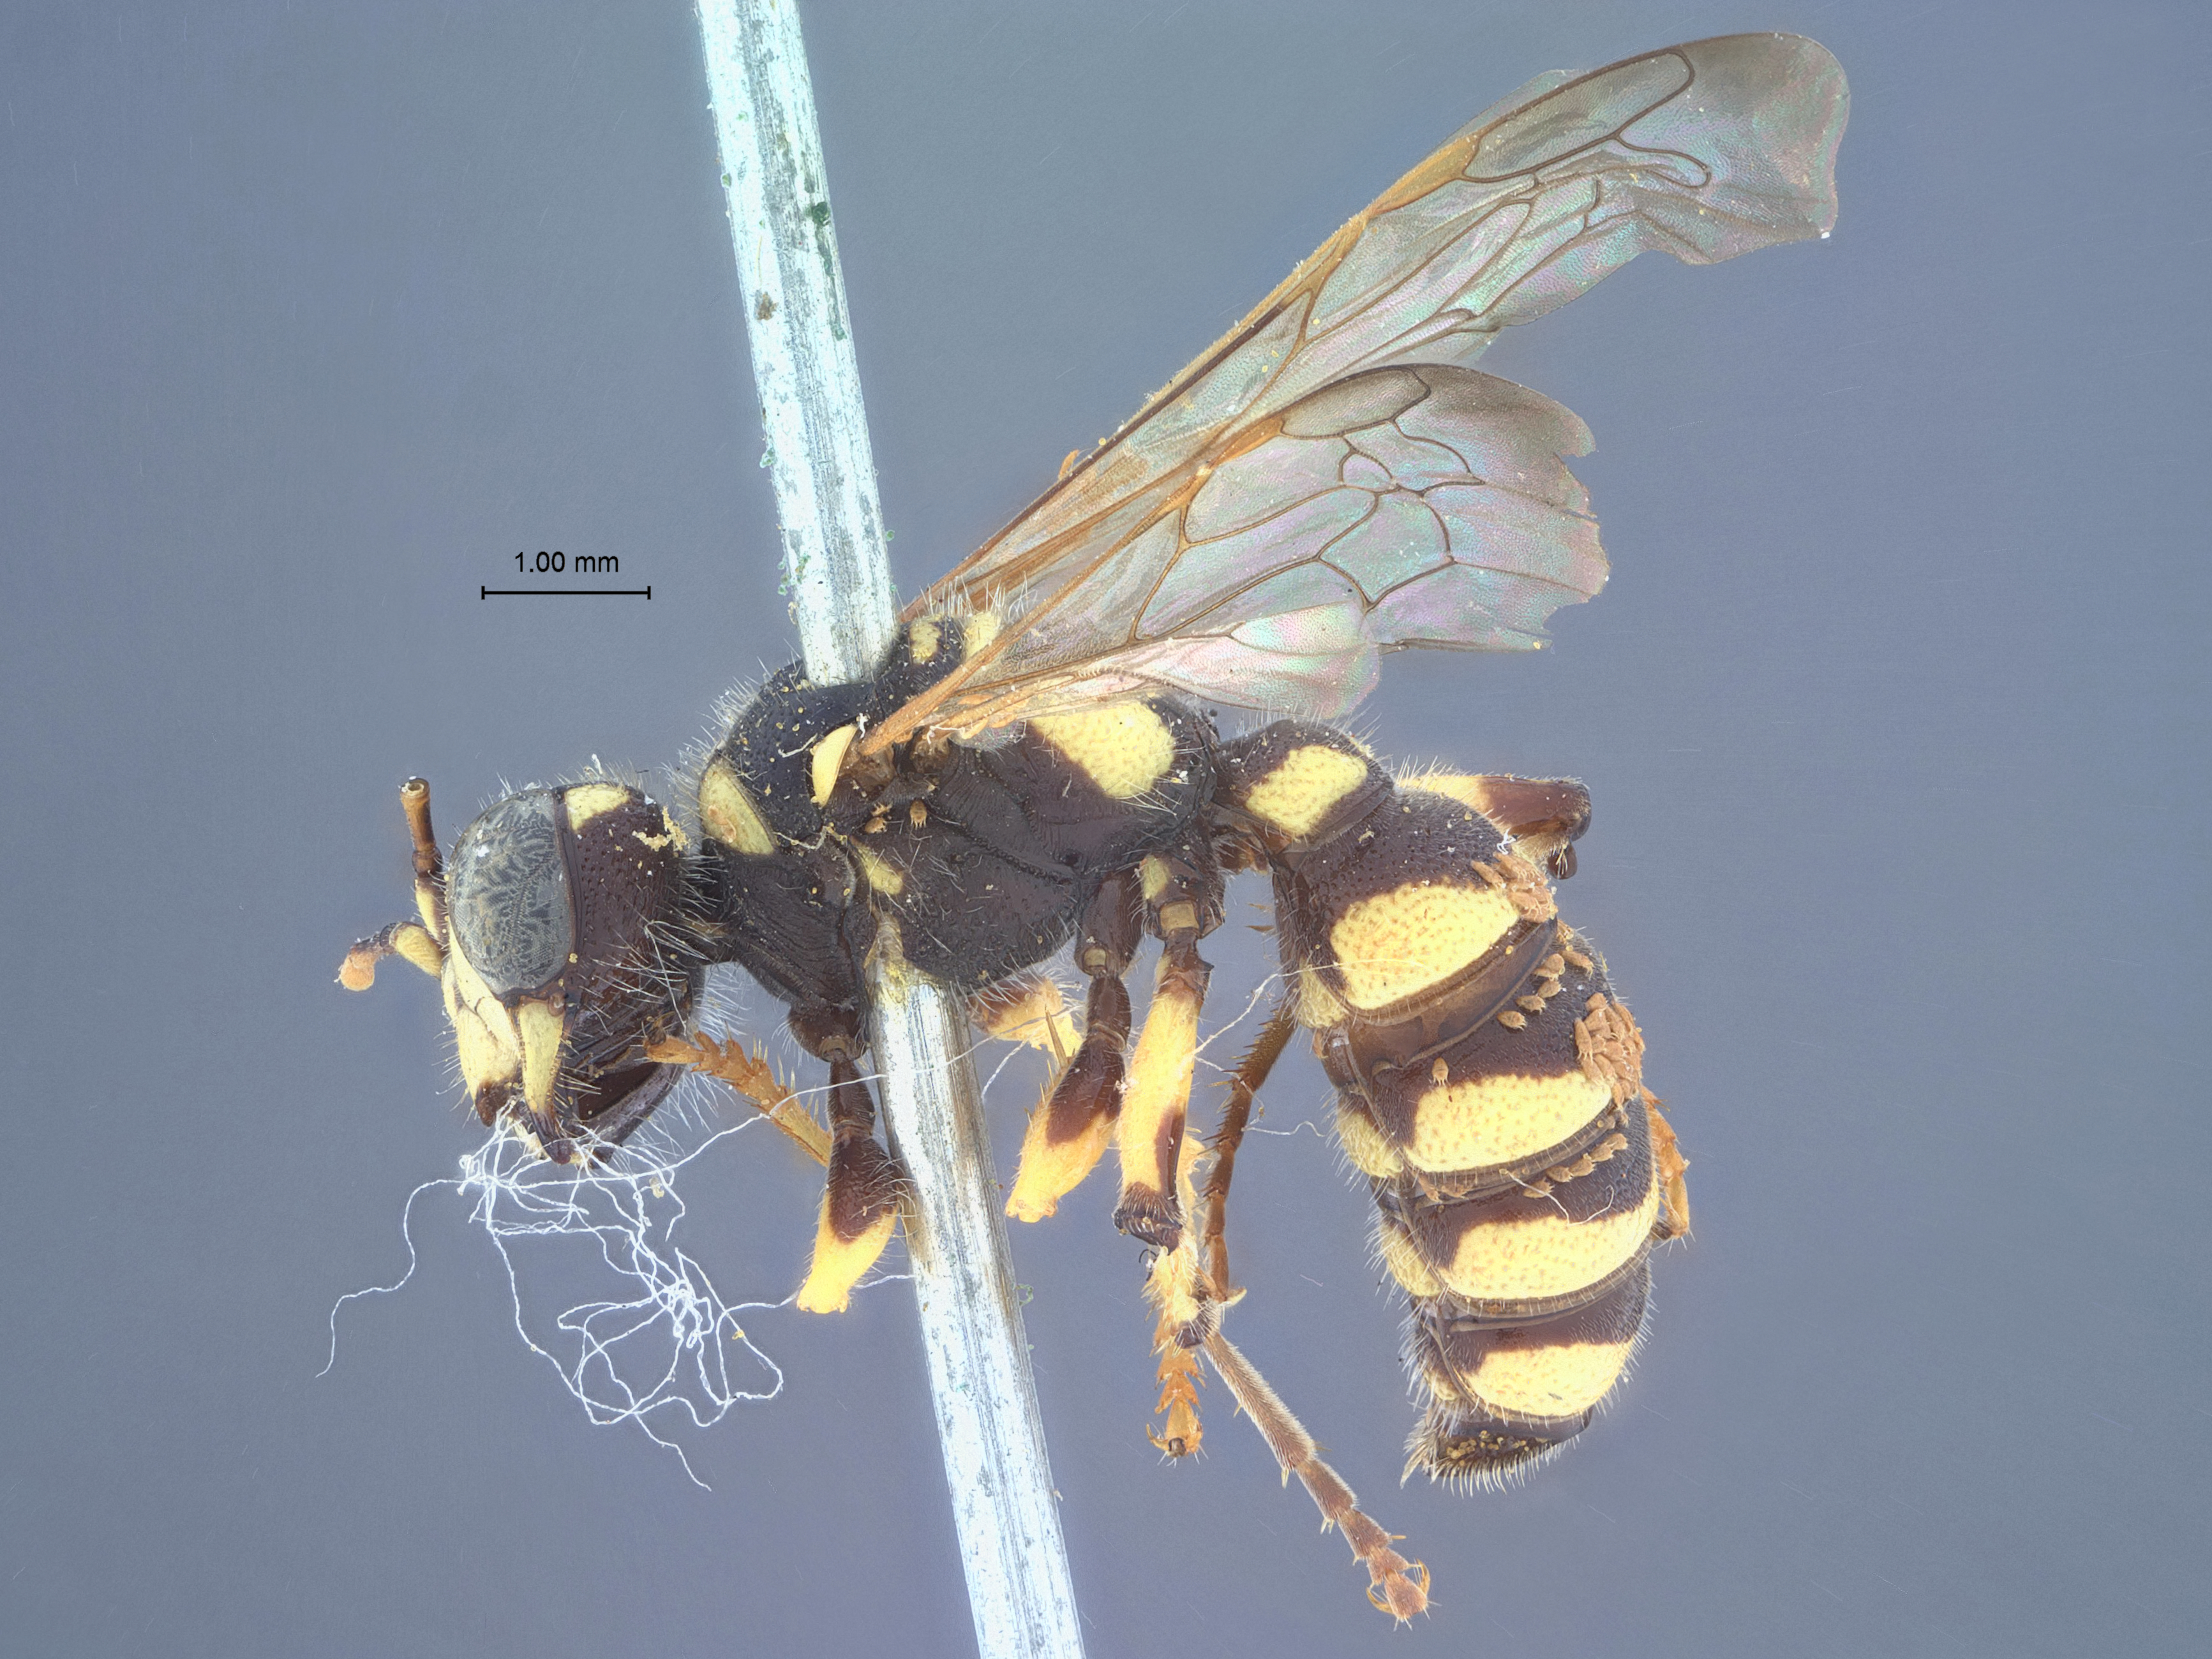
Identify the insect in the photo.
Cerceris calochorti
